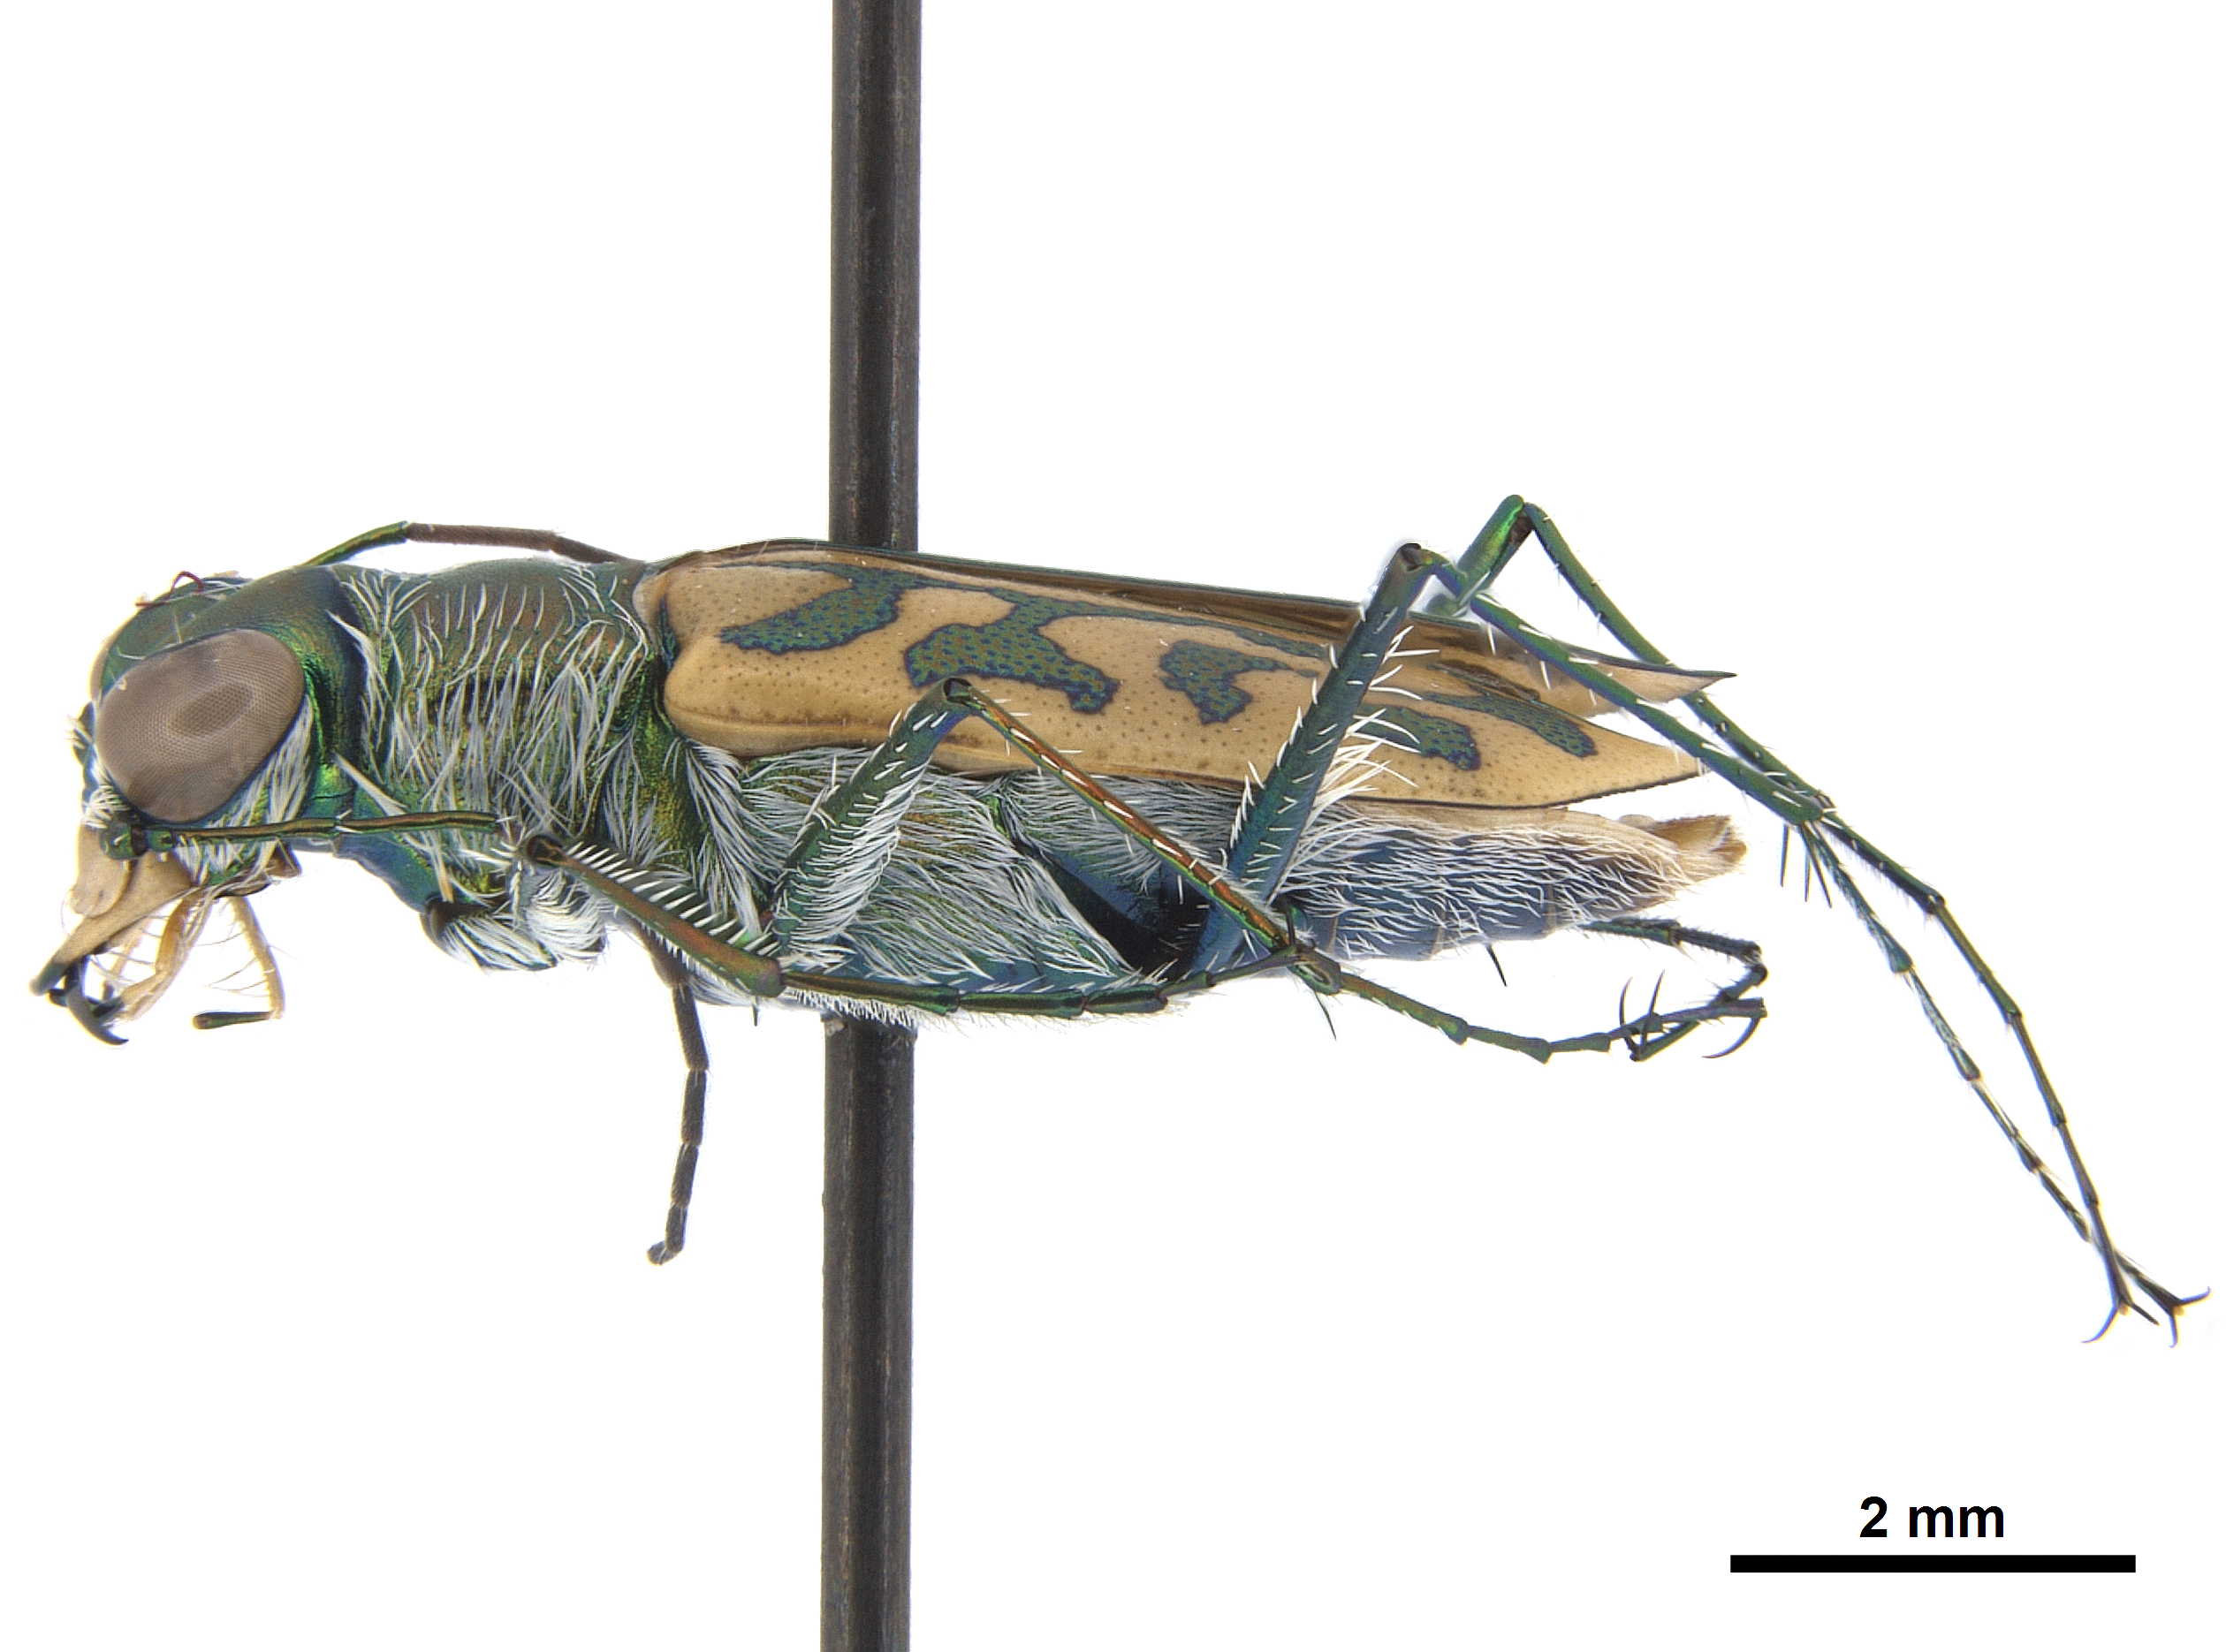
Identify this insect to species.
Habrodera nilotica
